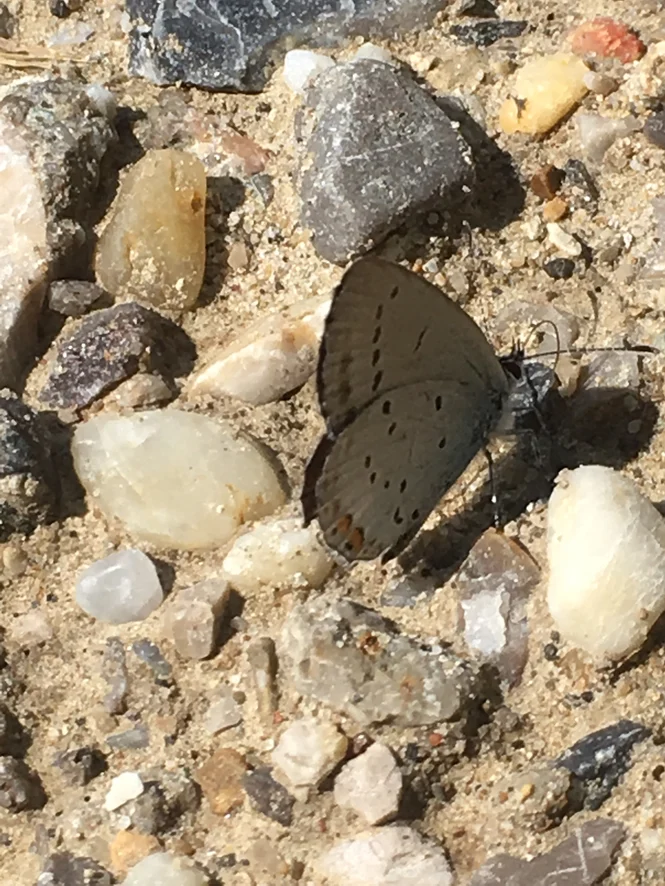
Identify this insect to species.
Cupido argiades (also Elkalyce argiades)
